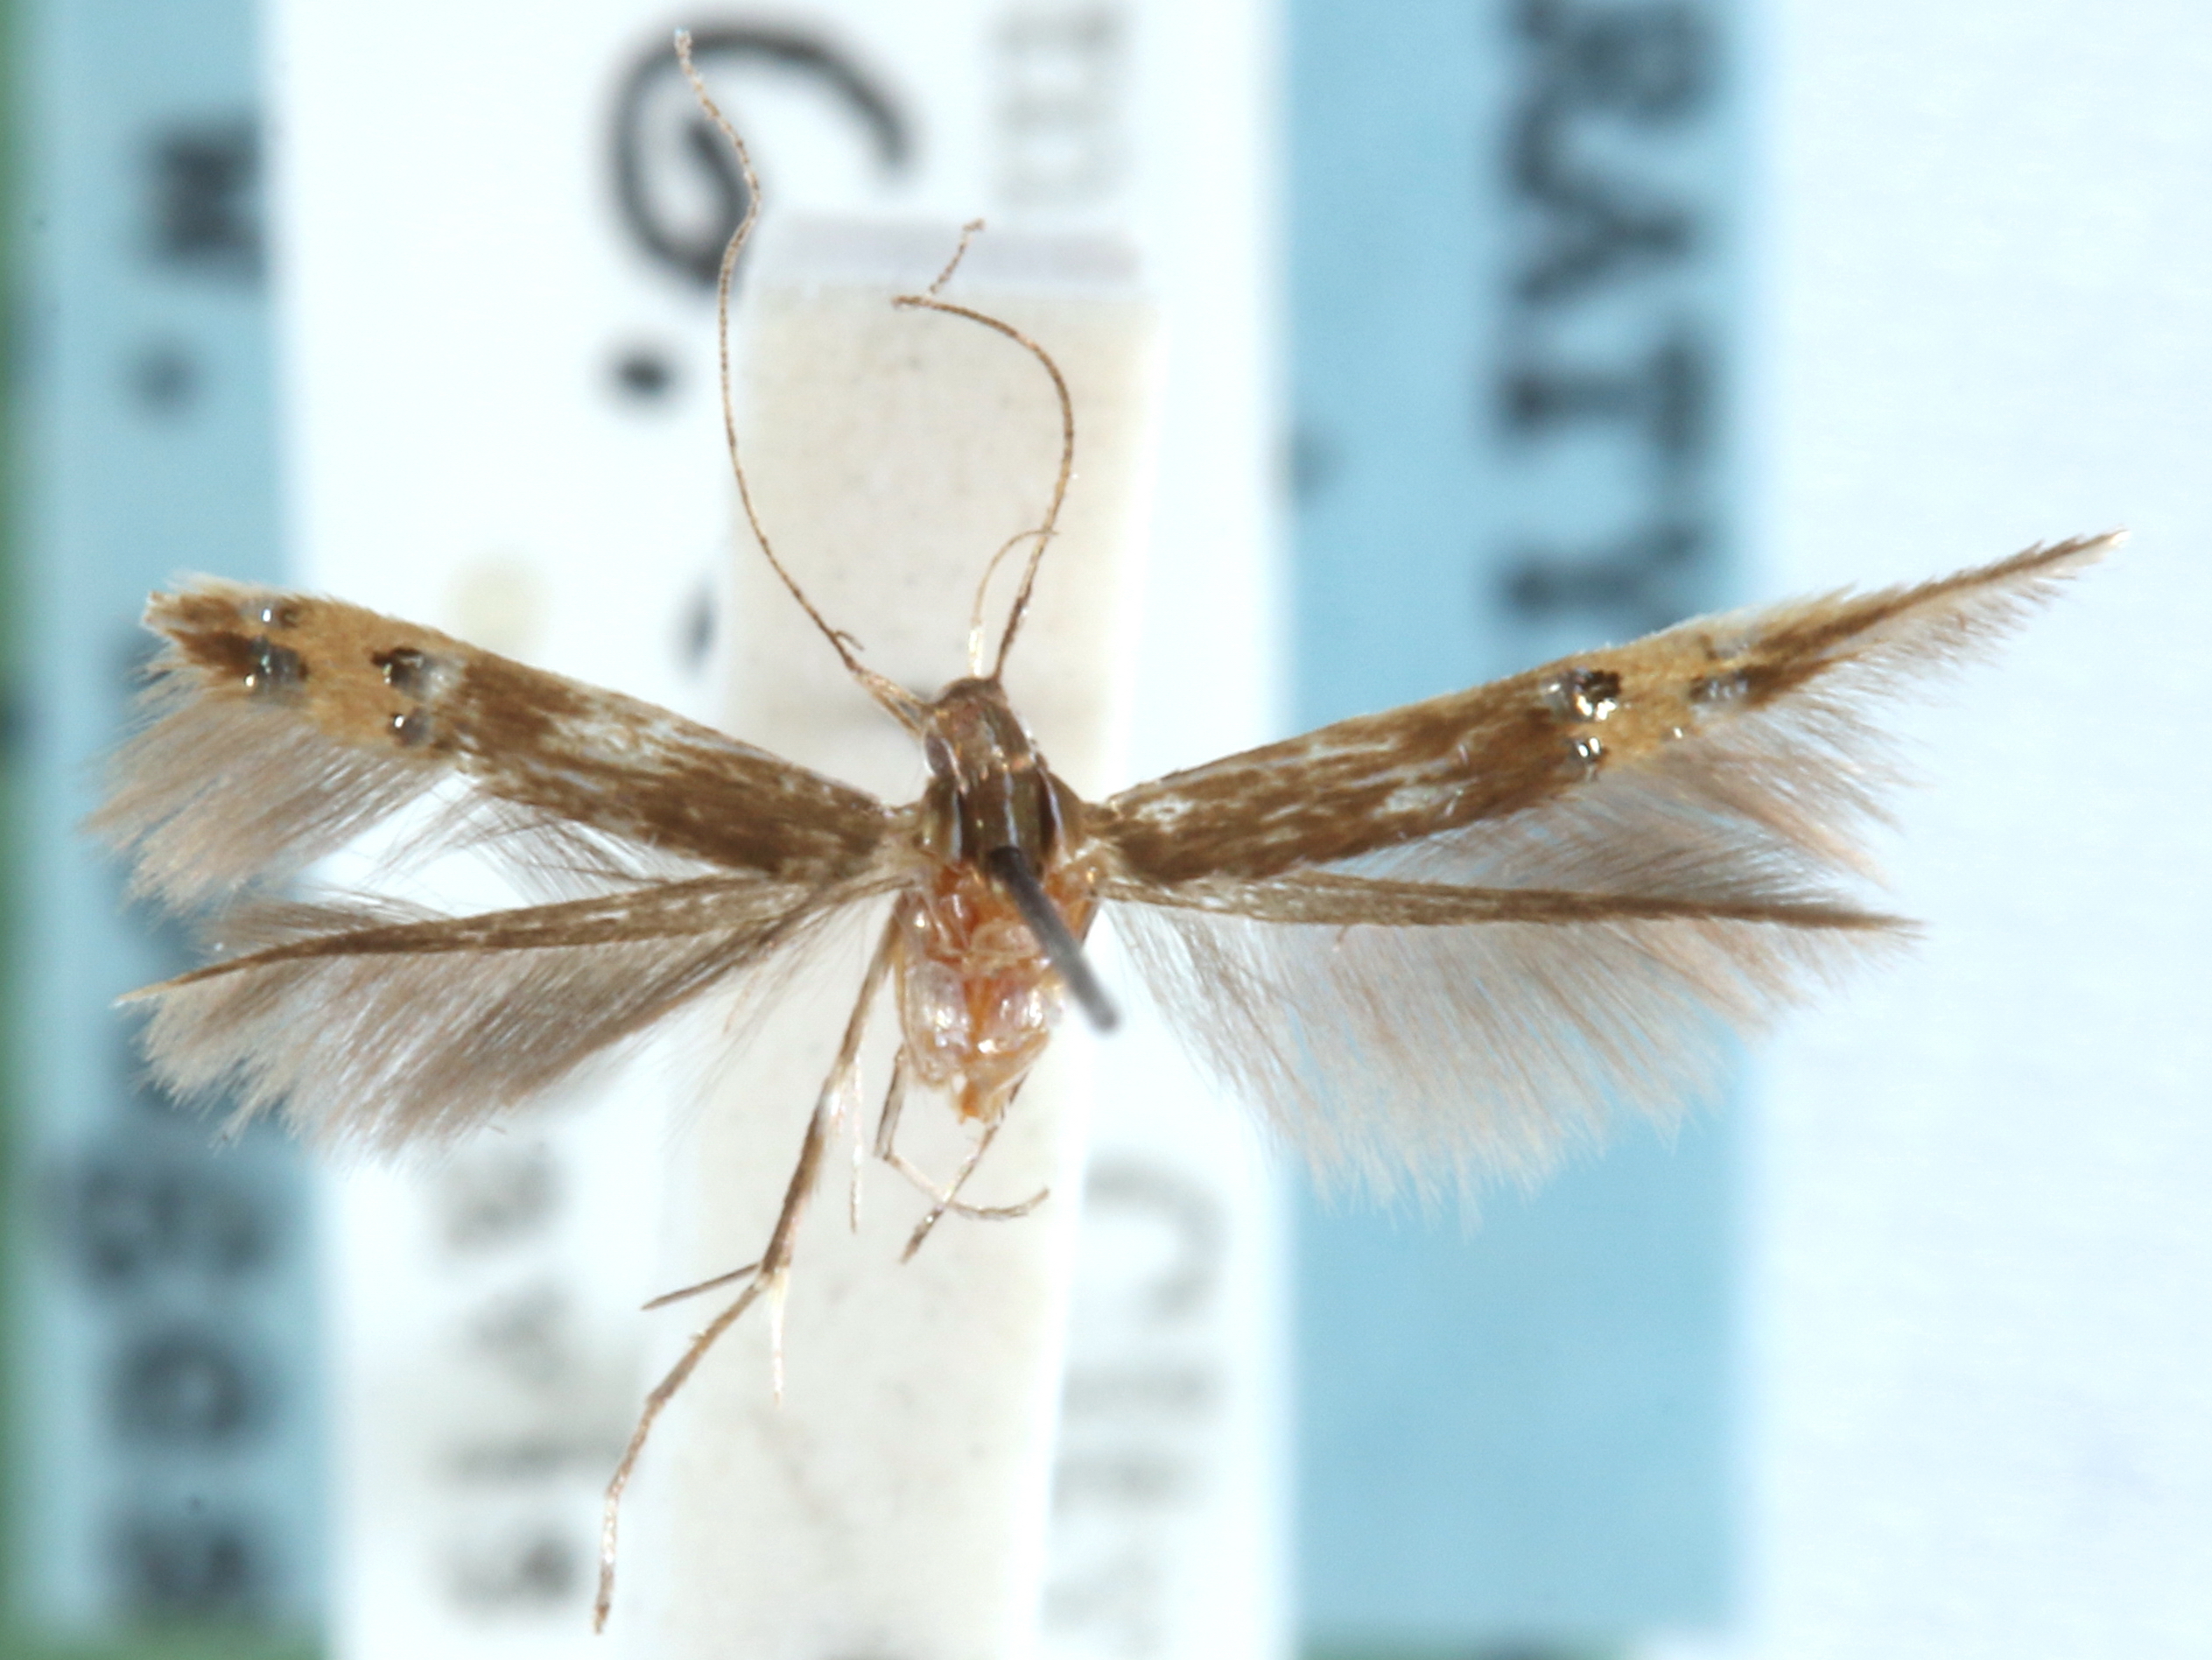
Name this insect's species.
Cosmopterix scirpicola
